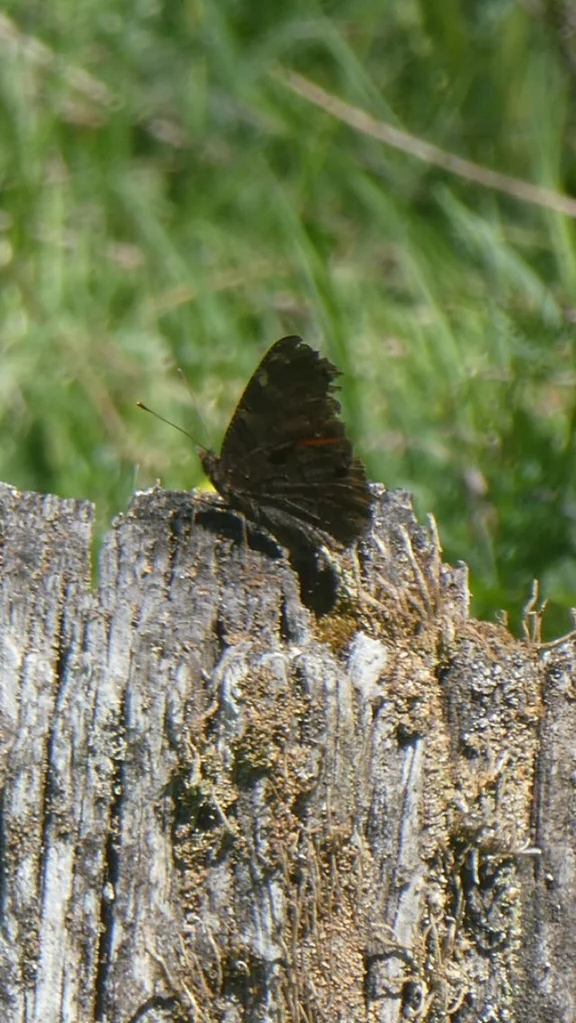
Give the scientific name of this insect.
Aglais io
